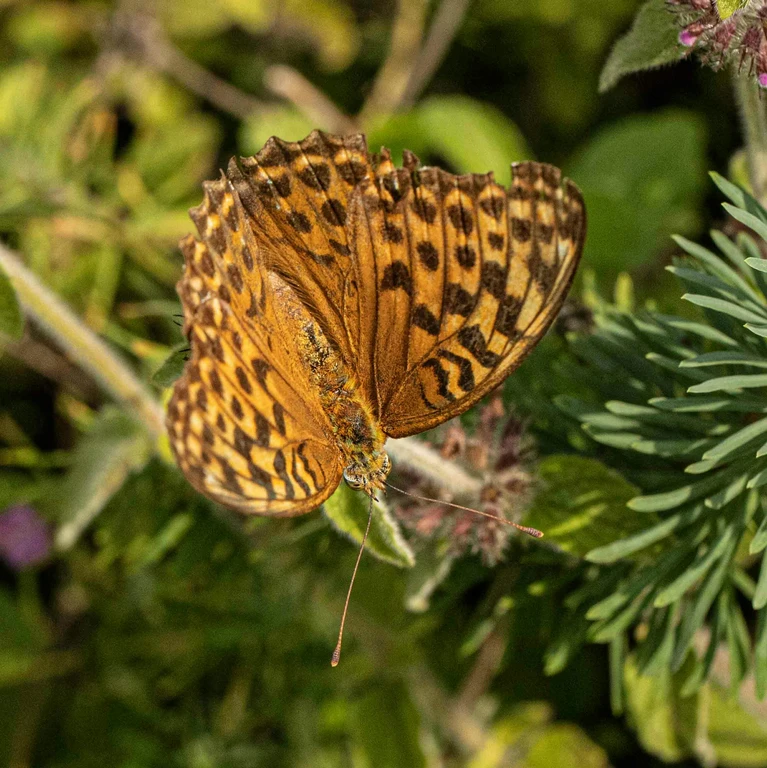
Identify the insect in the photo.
Argynnis paphia
